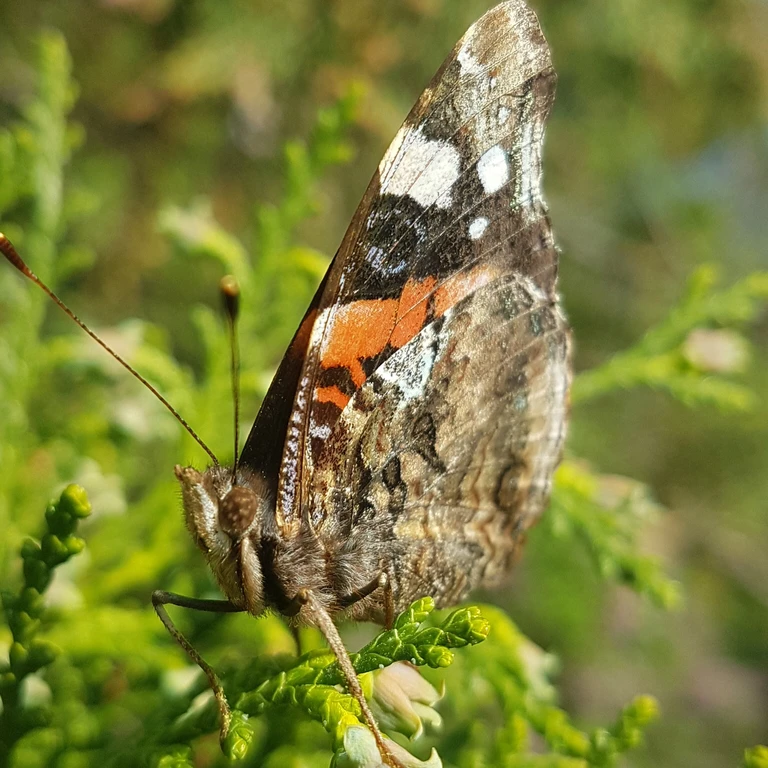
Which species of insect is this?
Vanessa atalanta
